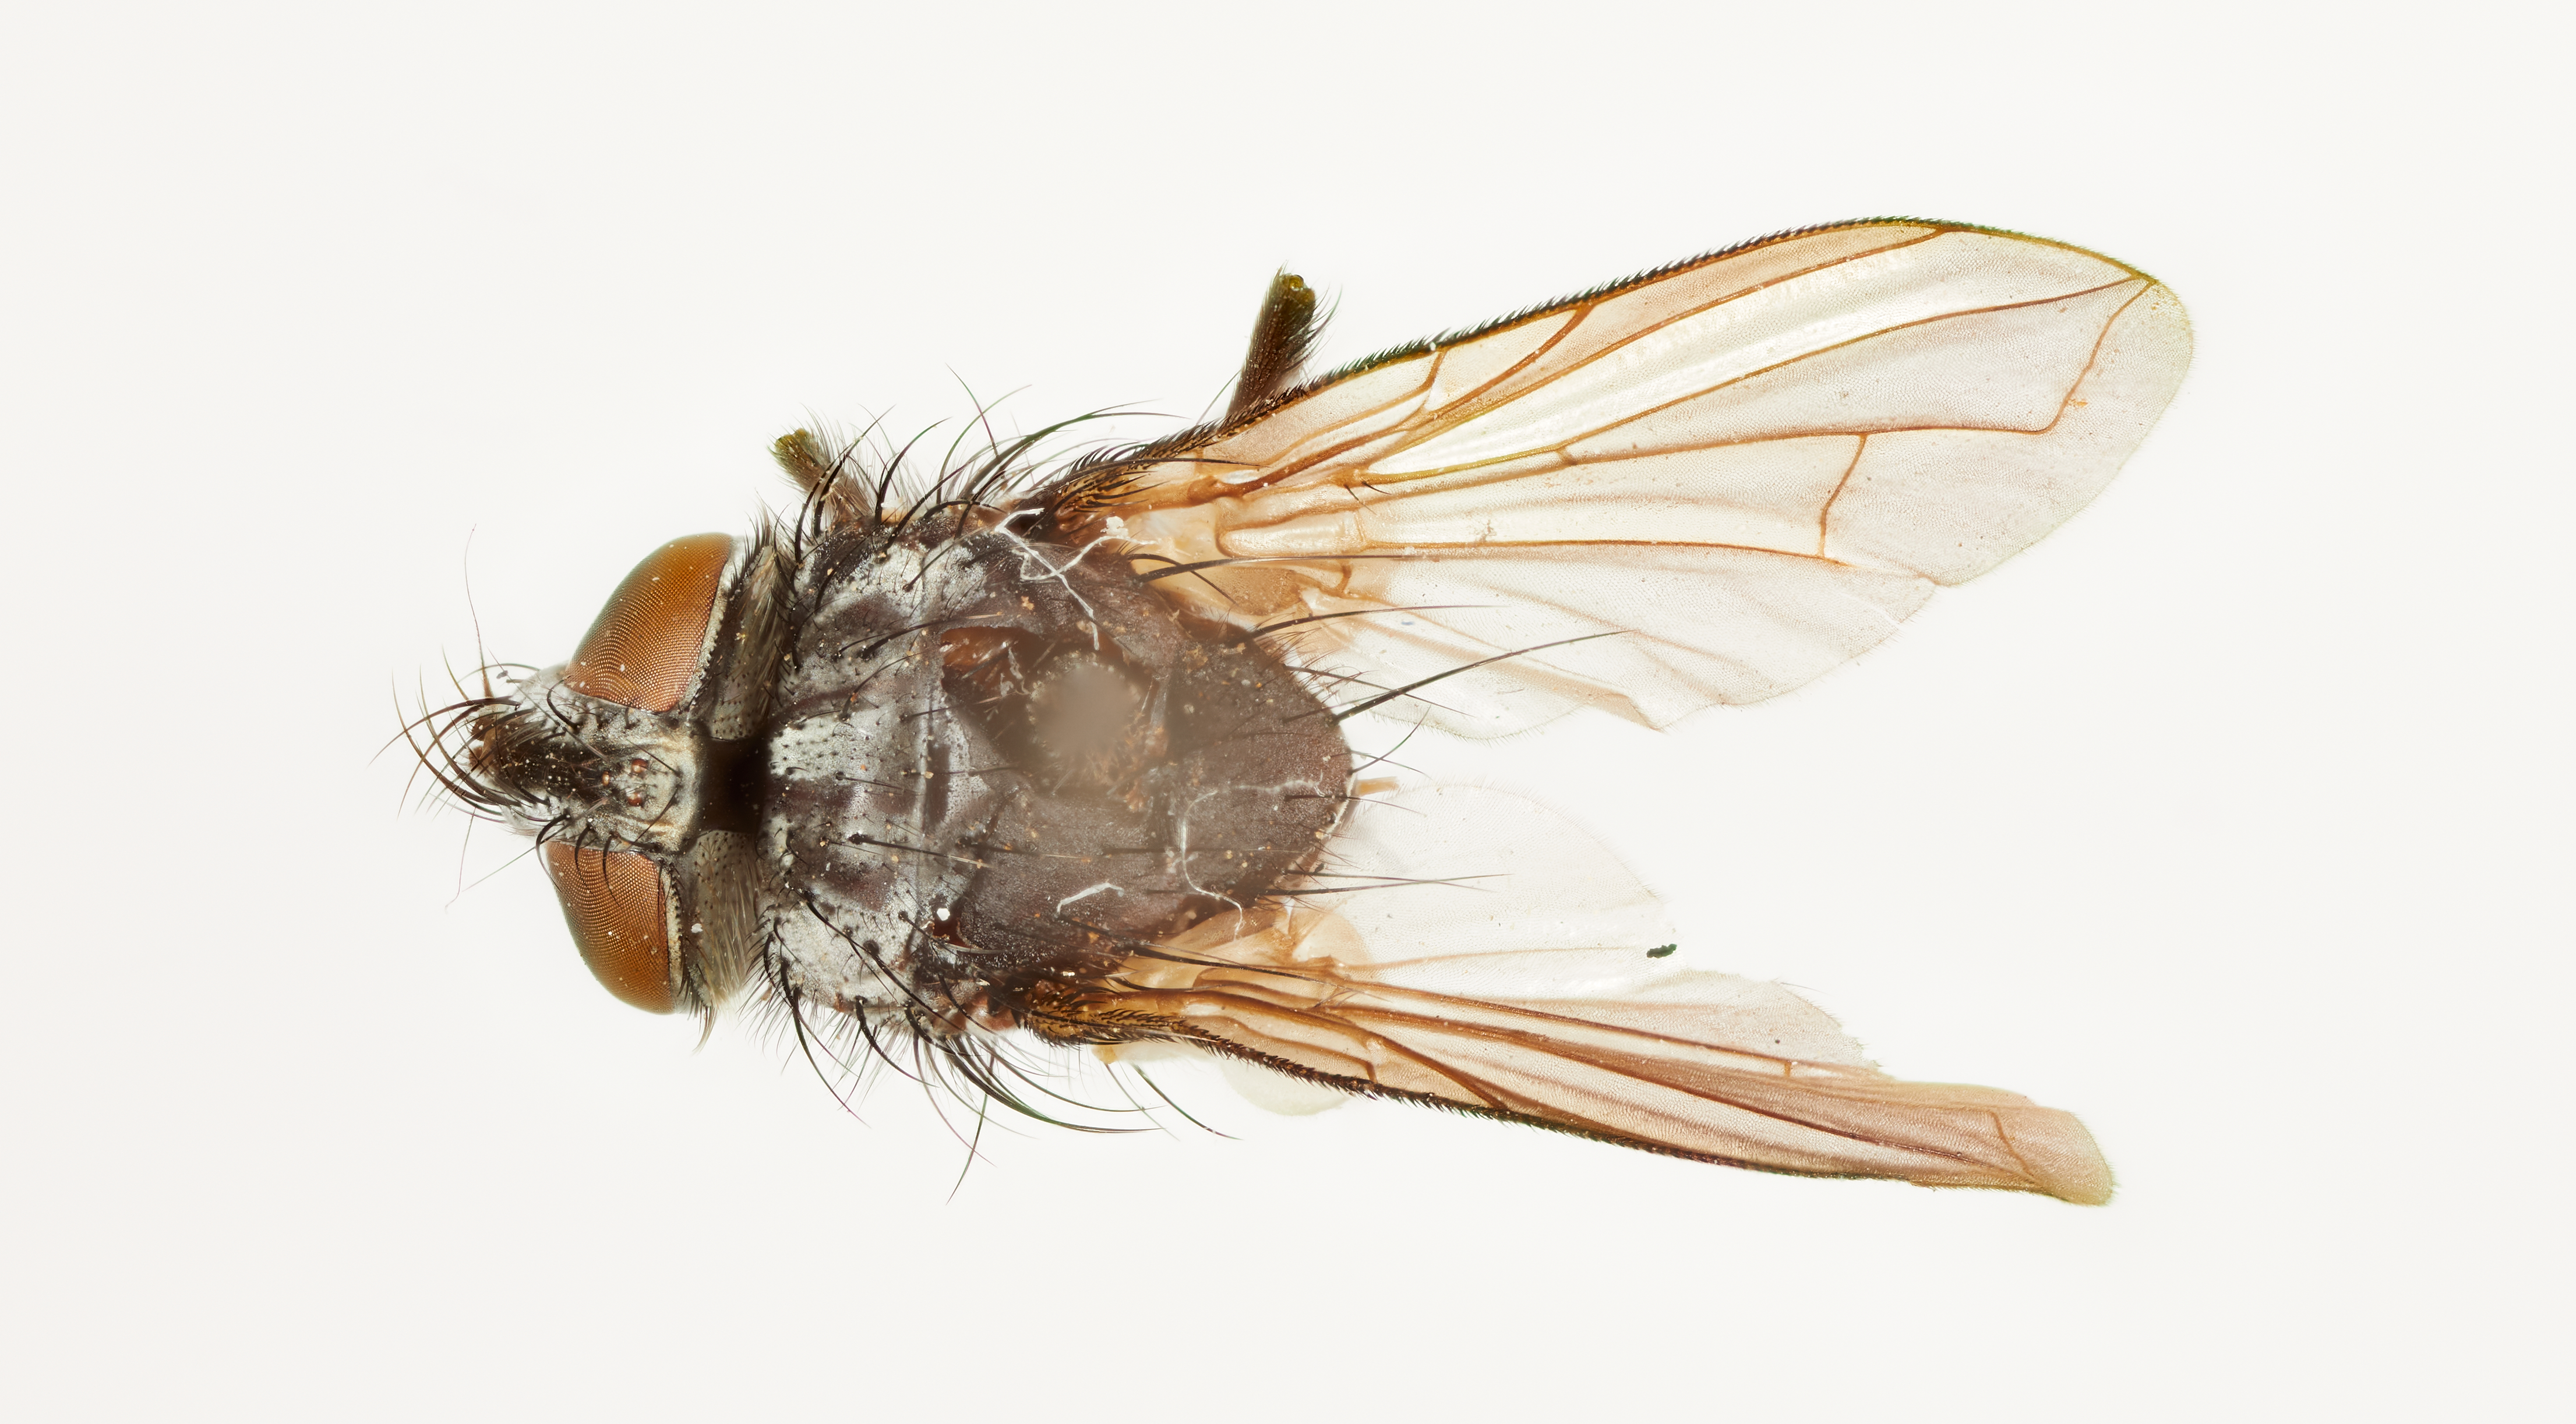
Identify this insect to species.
Spathimeigenia texensis
